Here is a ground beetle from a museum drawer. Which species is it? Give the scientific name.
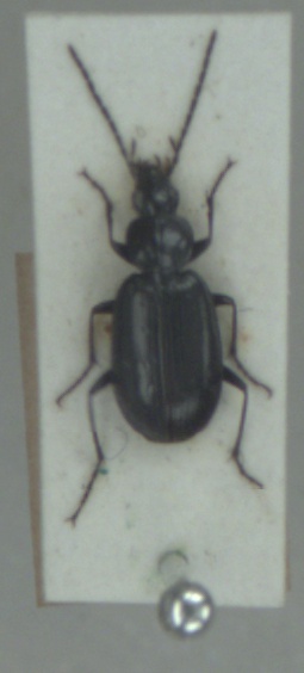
Agonum gracile
